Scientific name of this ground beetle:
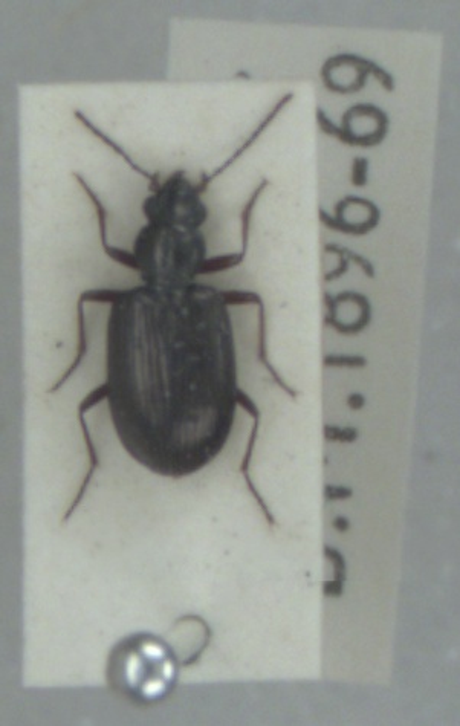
Bembidion punctulatum
